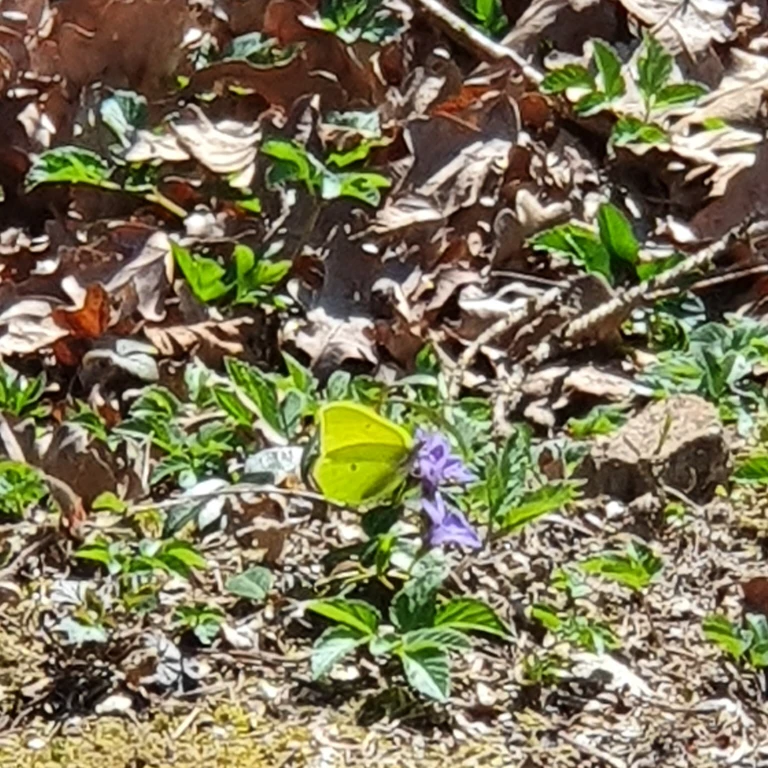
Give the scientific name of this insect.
Gonepteryx rhamni
